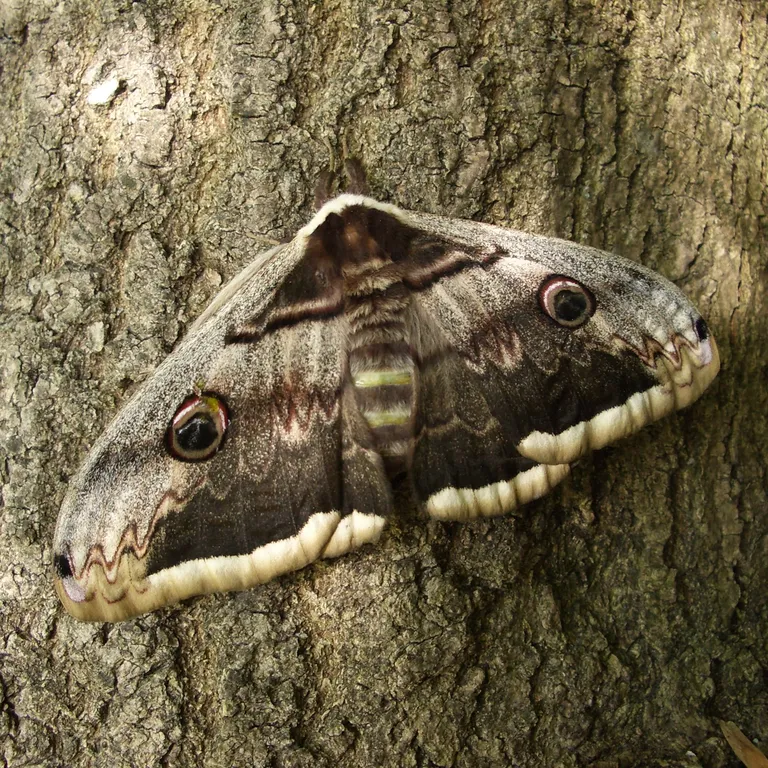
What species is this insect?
Saturnia pyri
